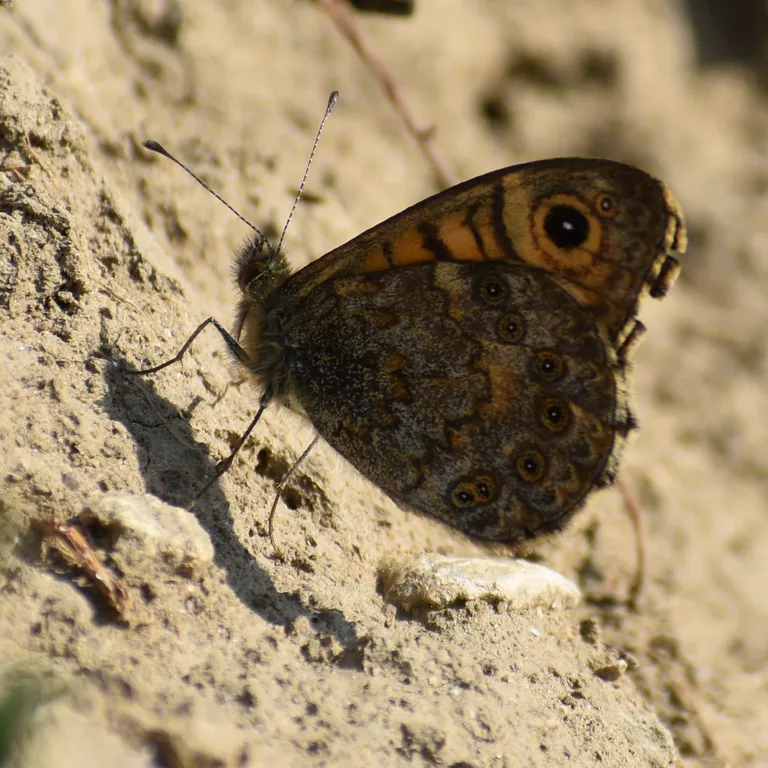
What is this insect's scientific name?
Lasiommata megera (also Pararge megera)
